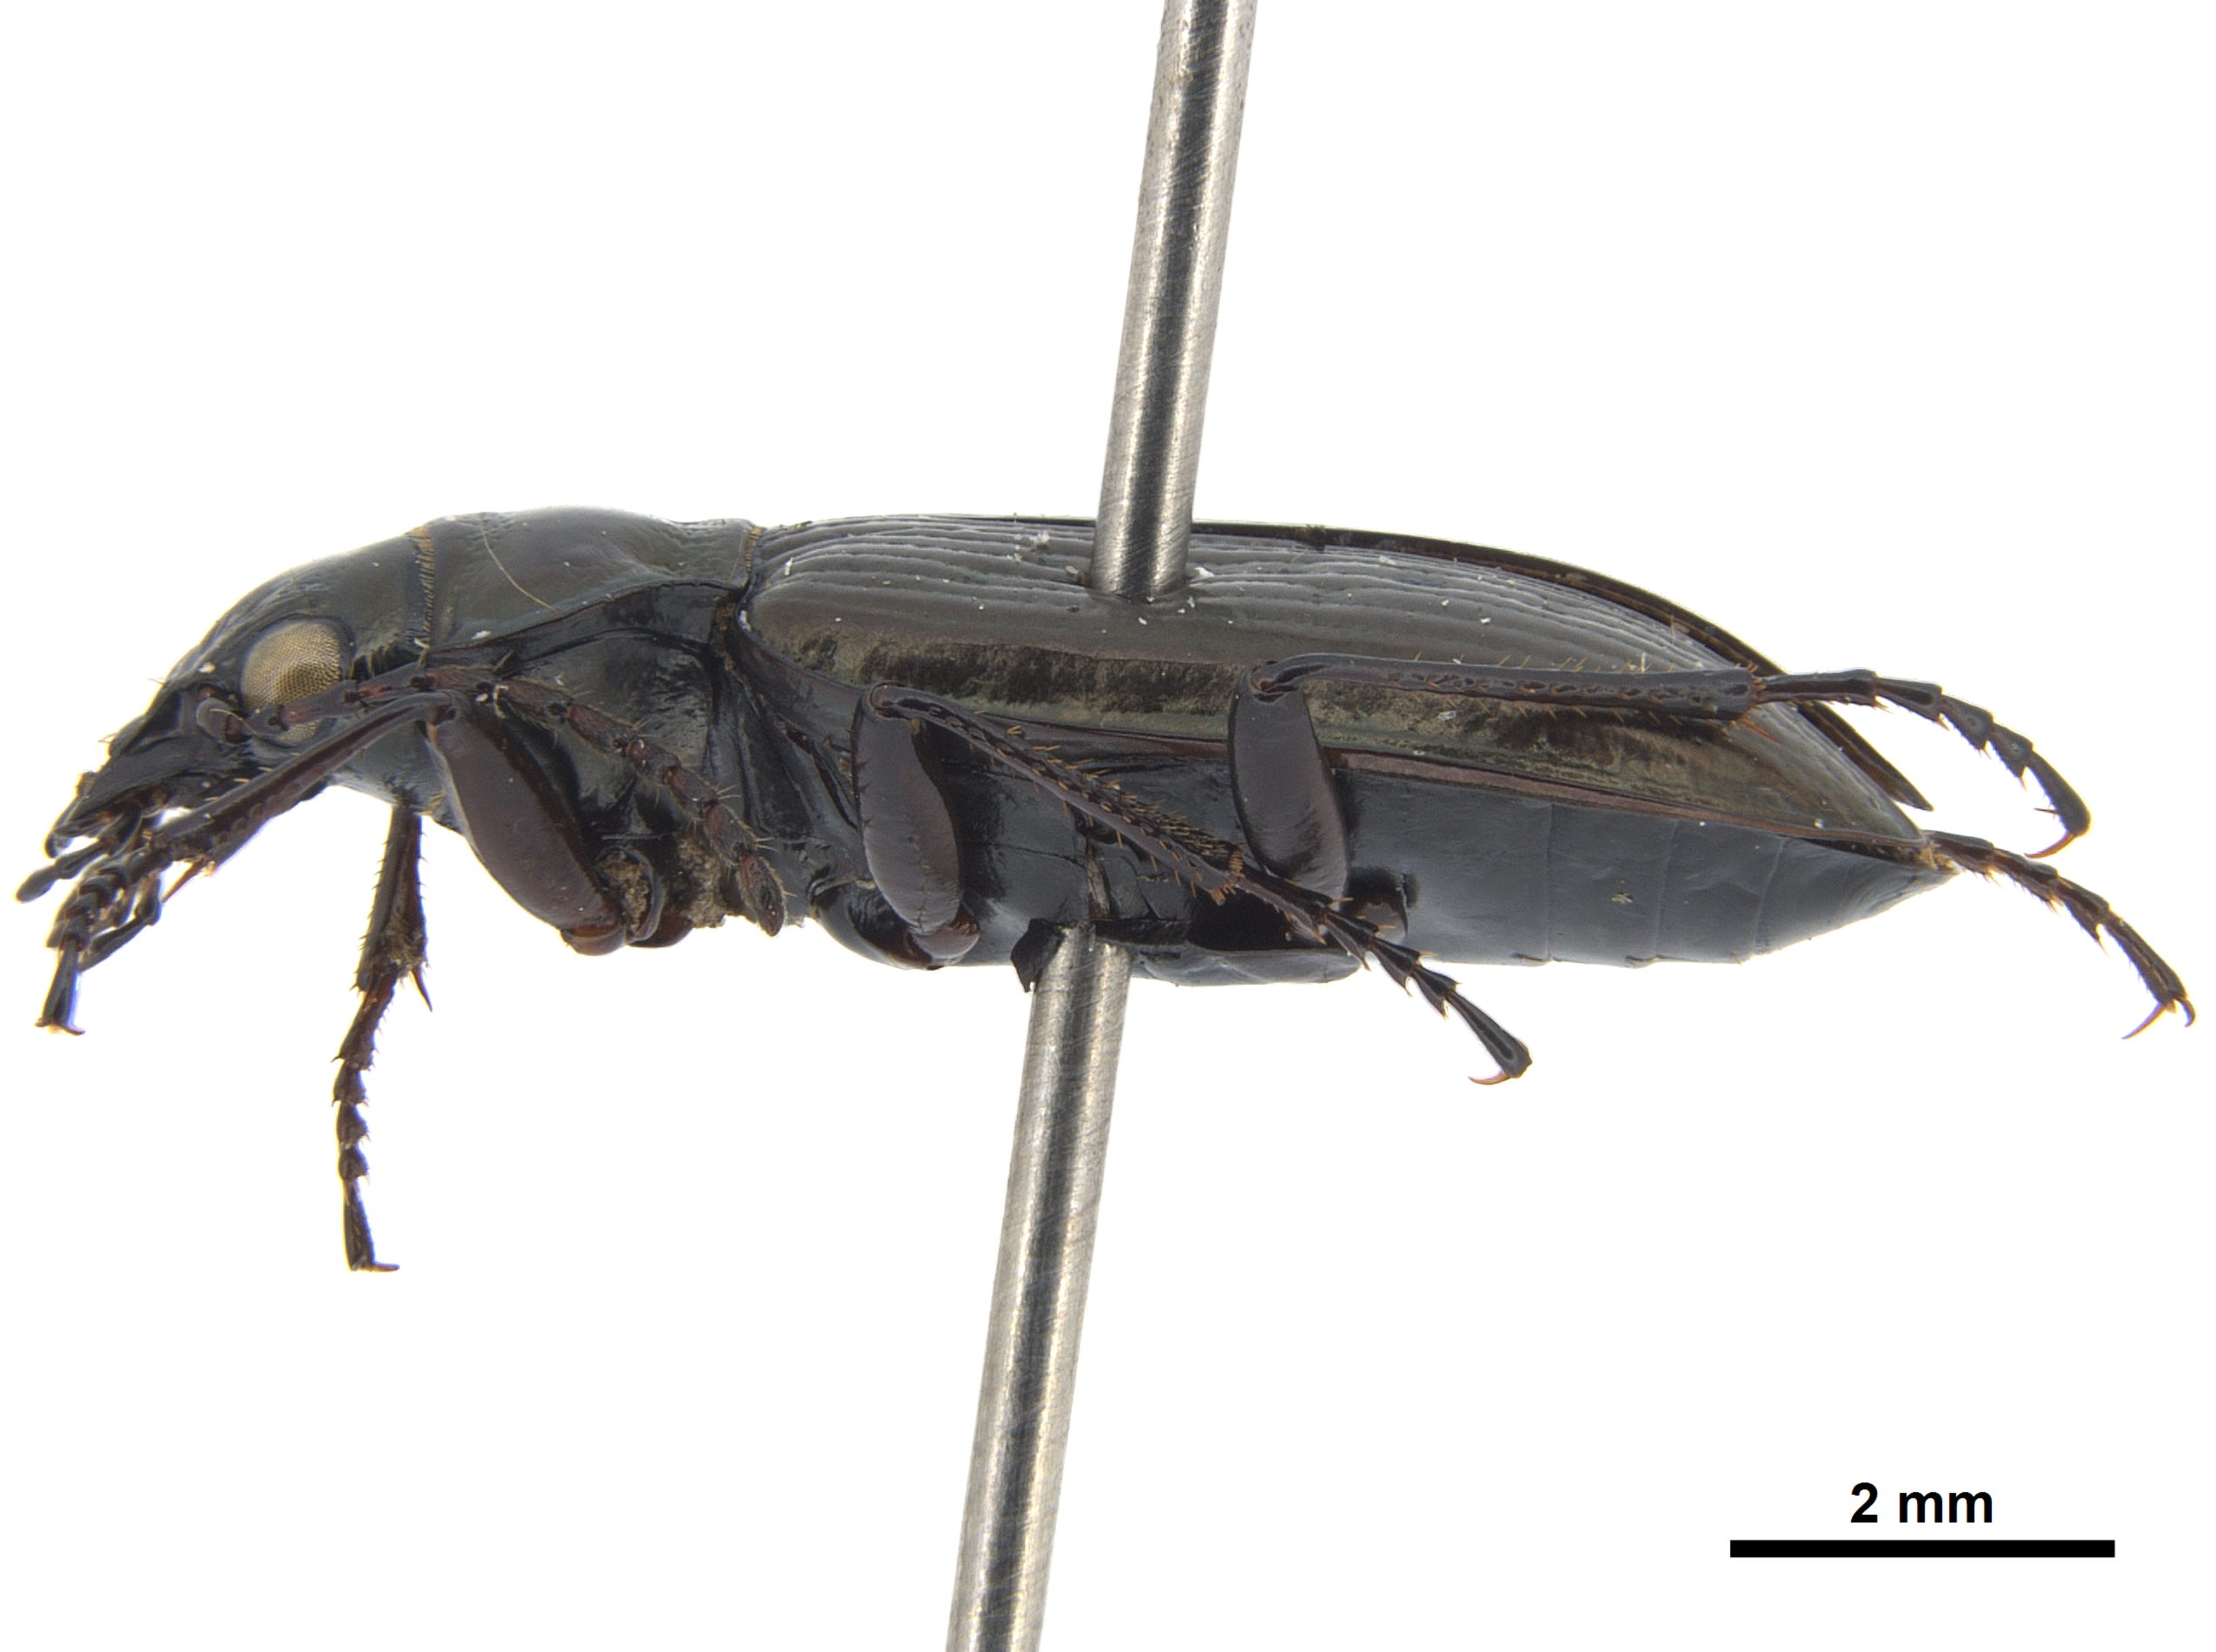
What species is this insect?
Pelophila borealis
